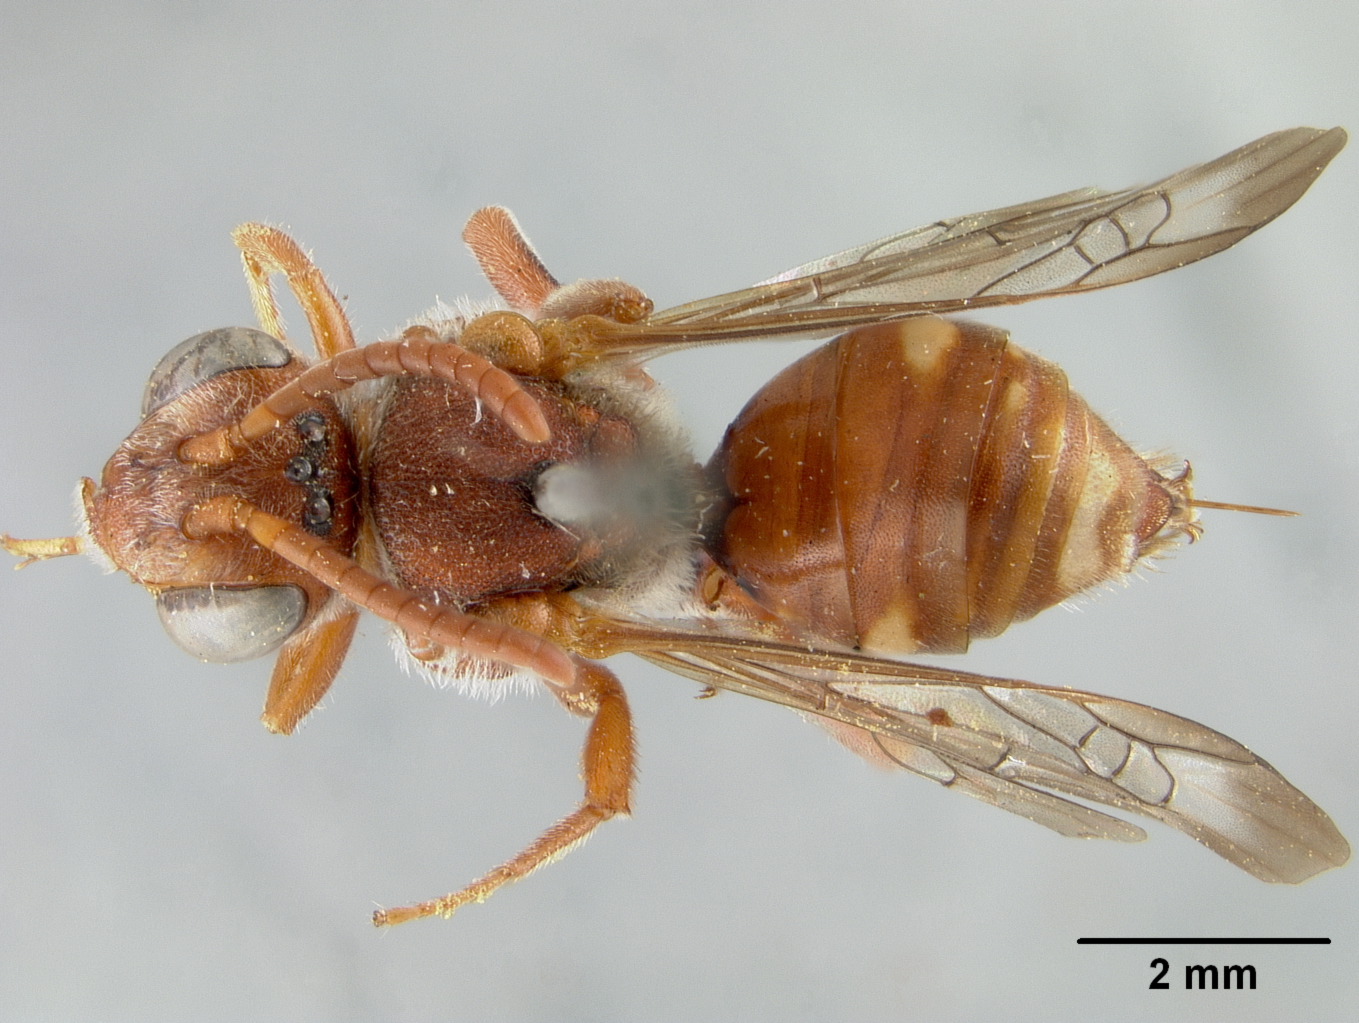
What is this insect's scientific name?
Nomada frieseana
